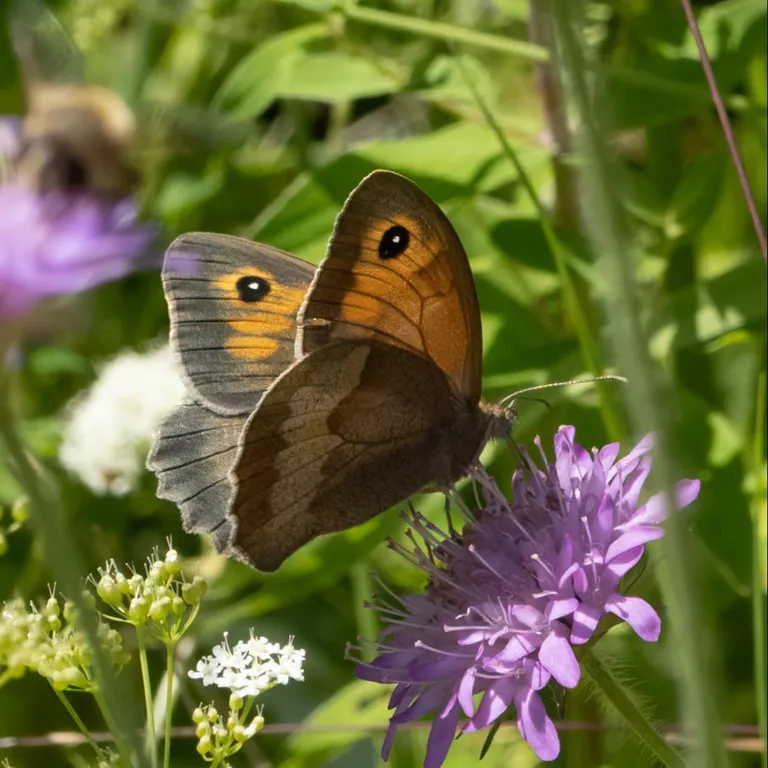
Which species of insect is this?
Maniola jurtina
